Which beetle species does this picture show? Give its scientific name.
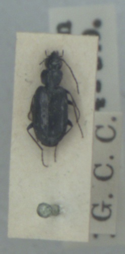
Sericoda quadripunctata
